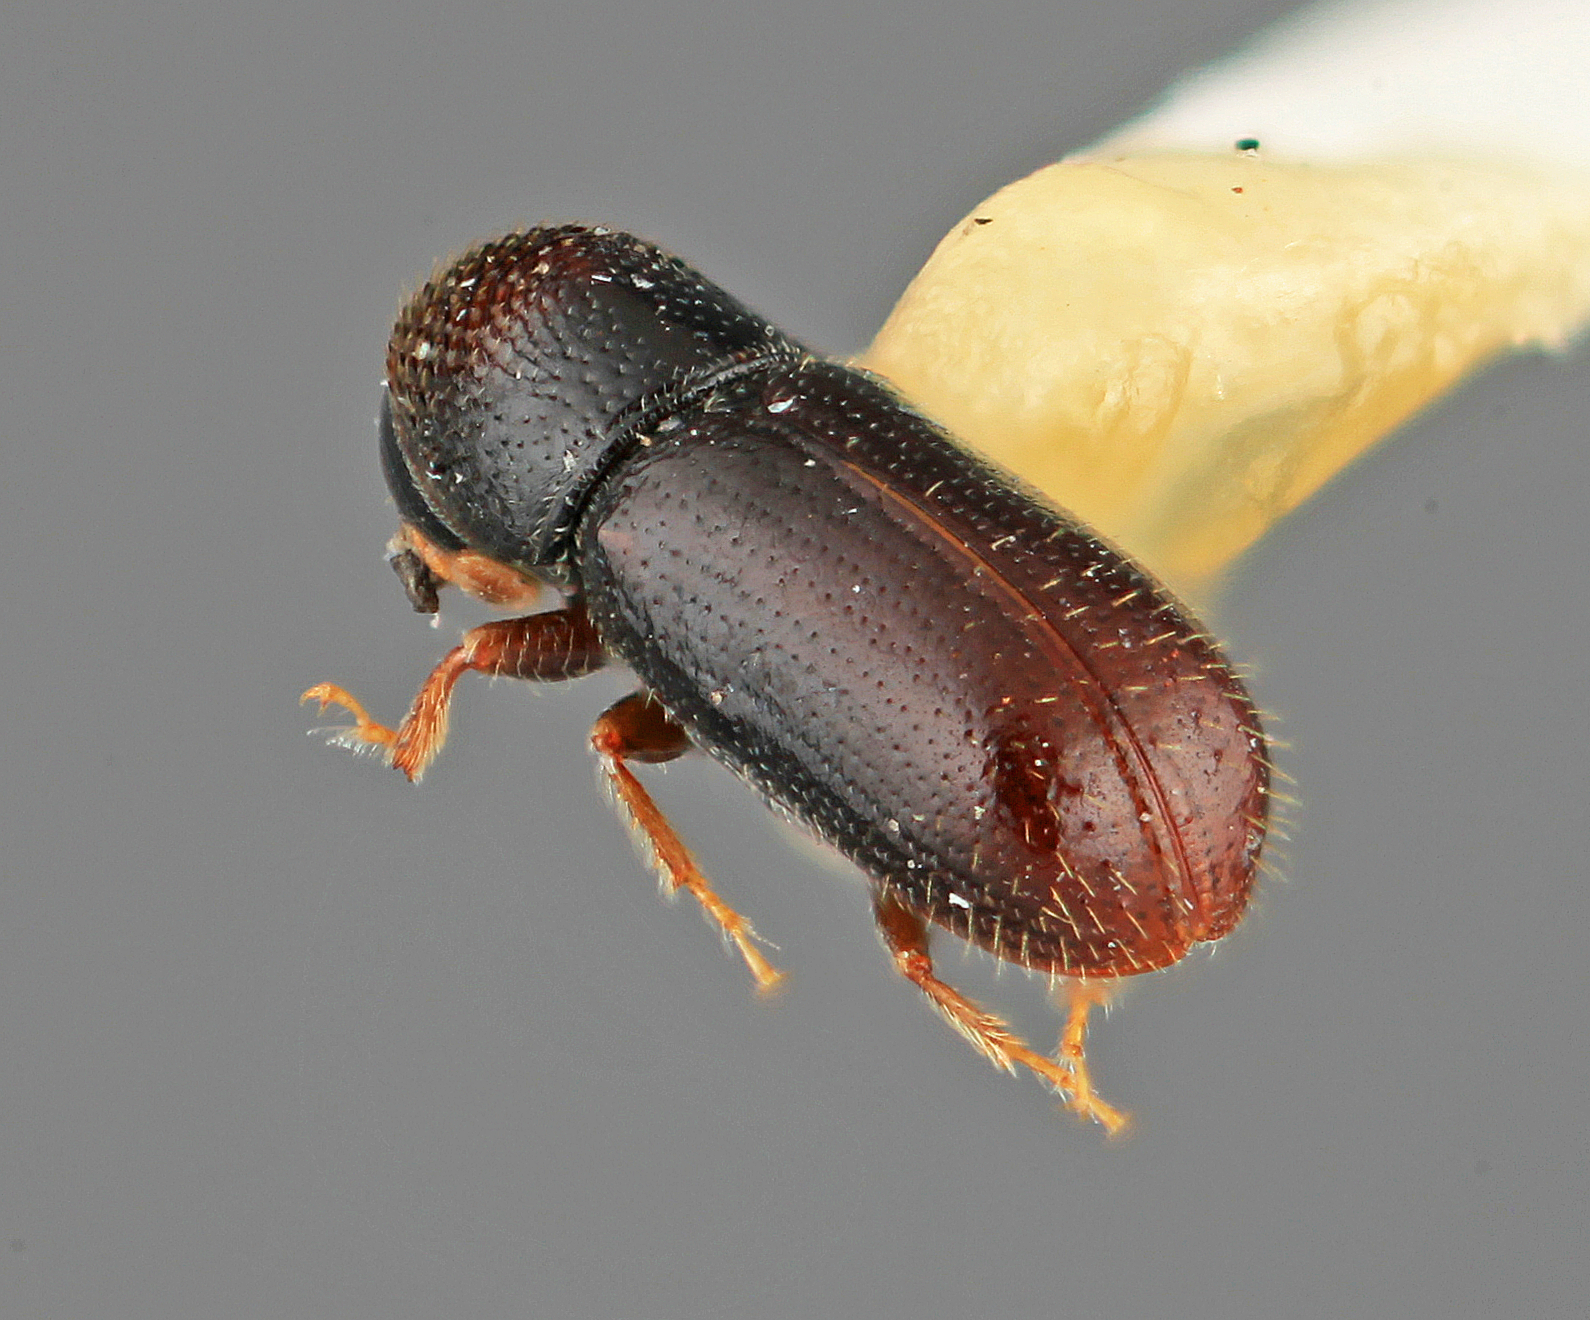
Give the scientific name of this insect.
Pityophthorus conspectus
